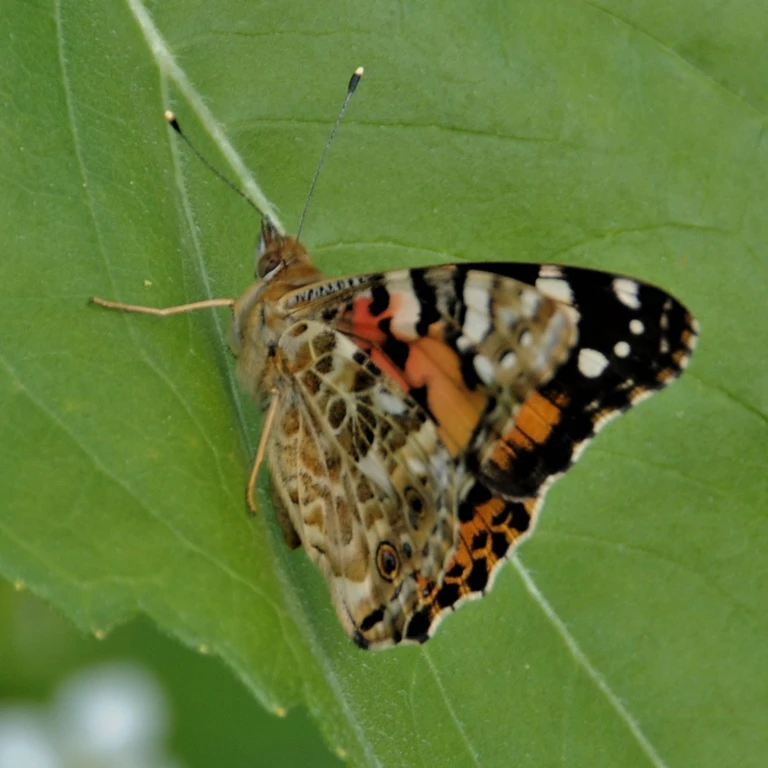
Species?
Vanessa cardui
